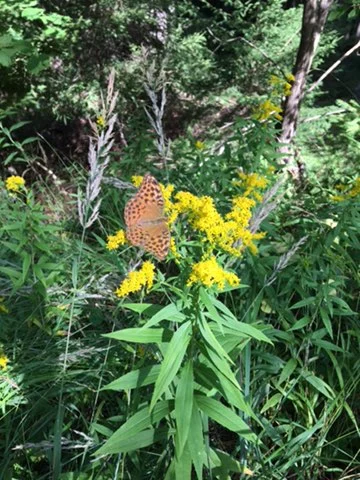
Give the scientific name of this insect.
Argynnis paphia
